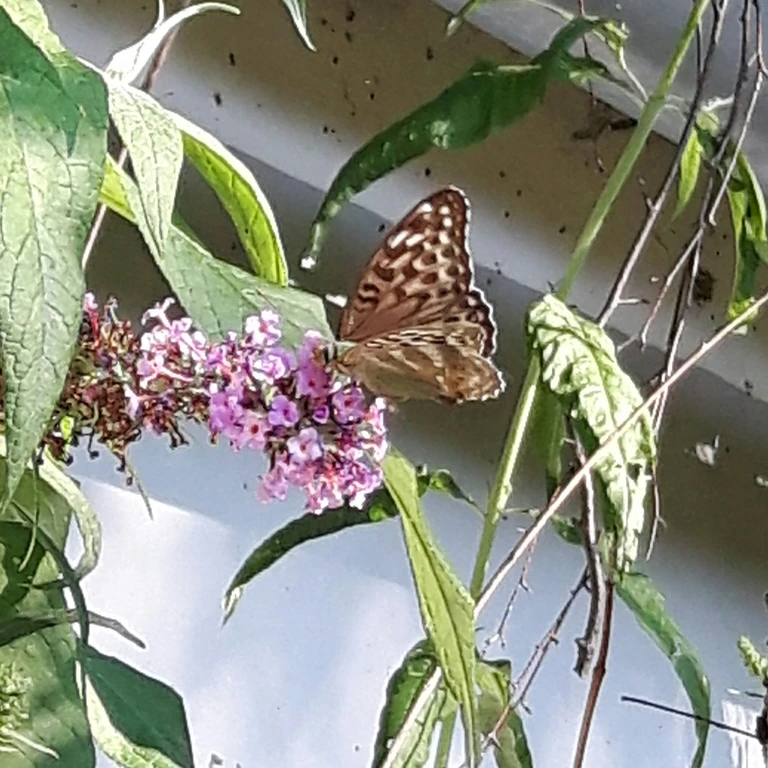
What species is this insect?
Argynnis paphia
